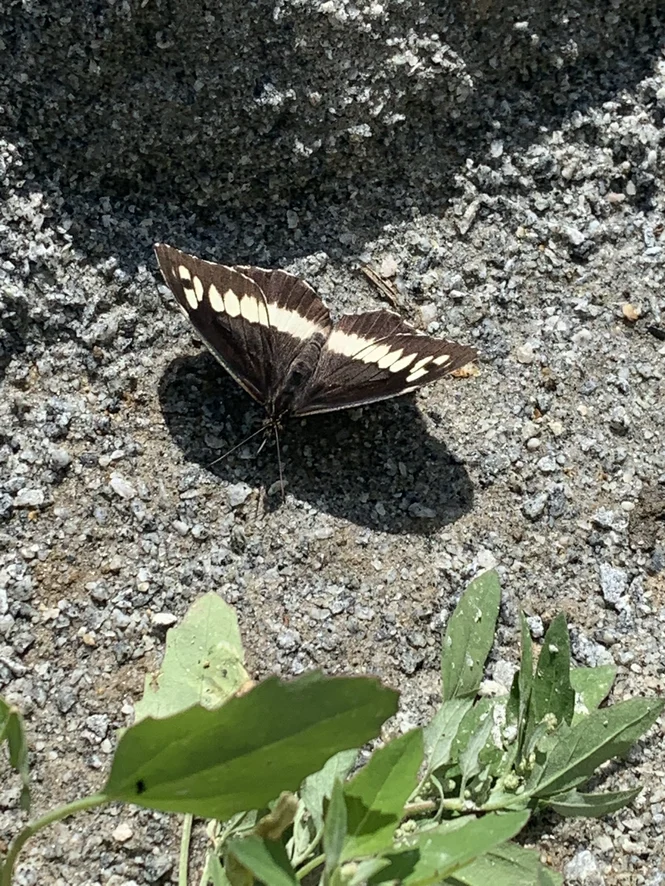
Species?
Brintesia circe
